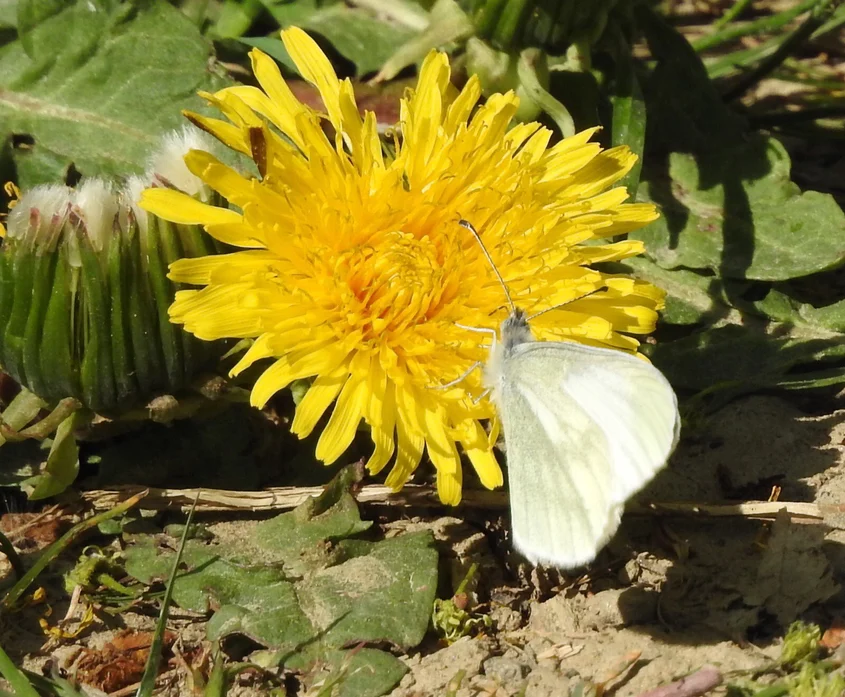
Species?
Leptidea sinapis/juvernica
